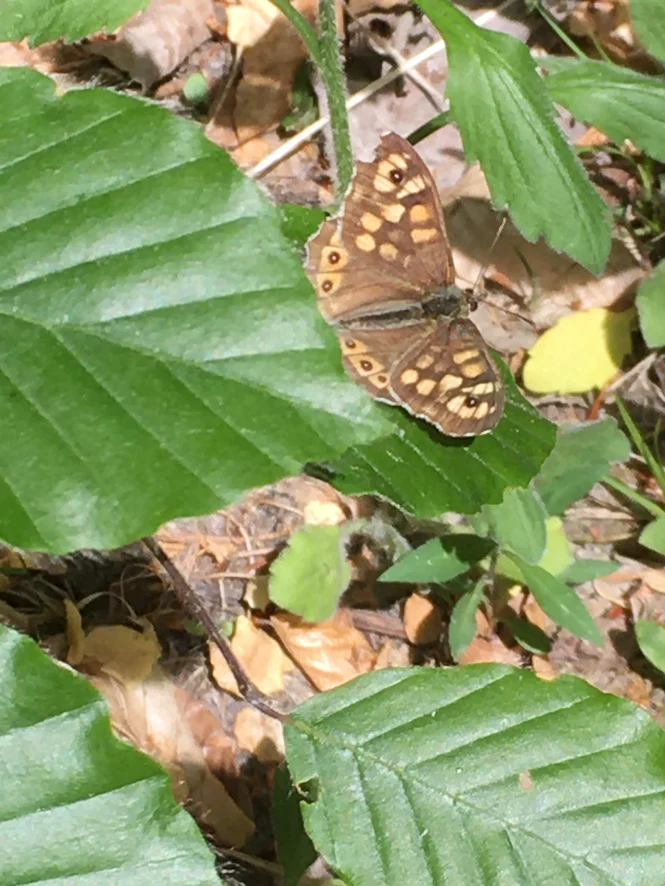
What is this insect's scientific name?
Pararge aegeria
